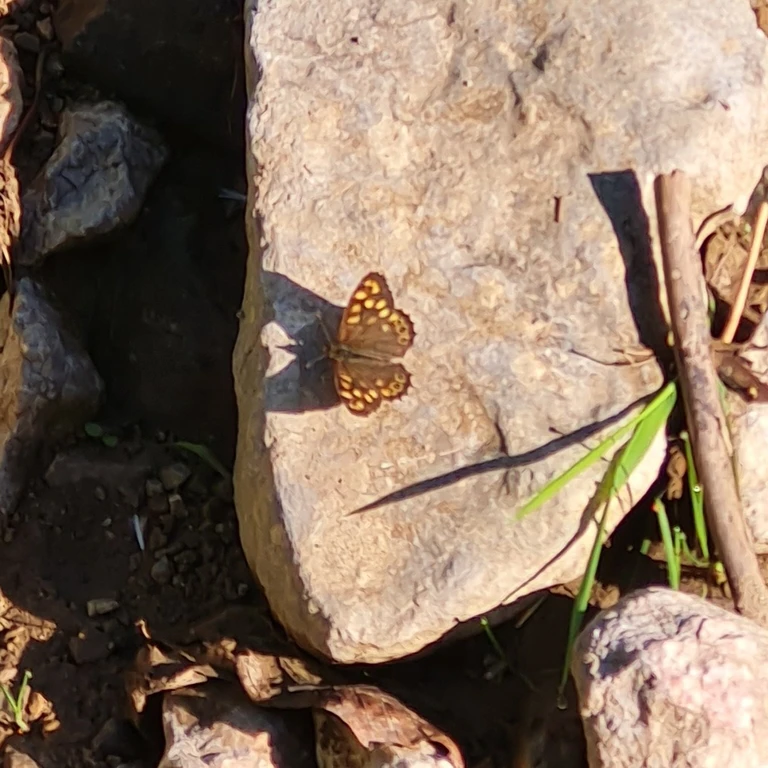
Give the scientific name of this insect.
Pararge aegeria
